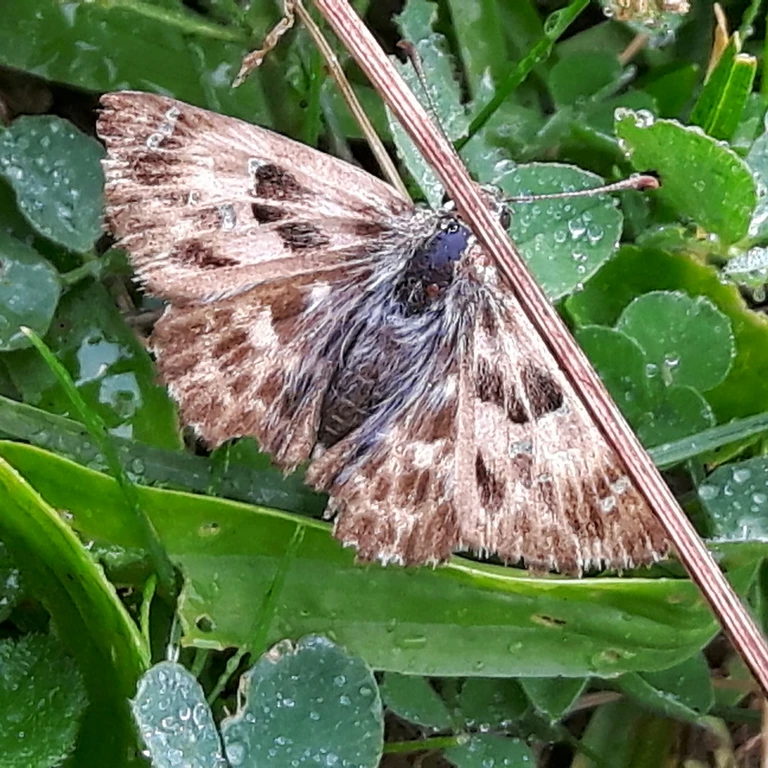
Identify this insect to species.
Carcharodus alceae
